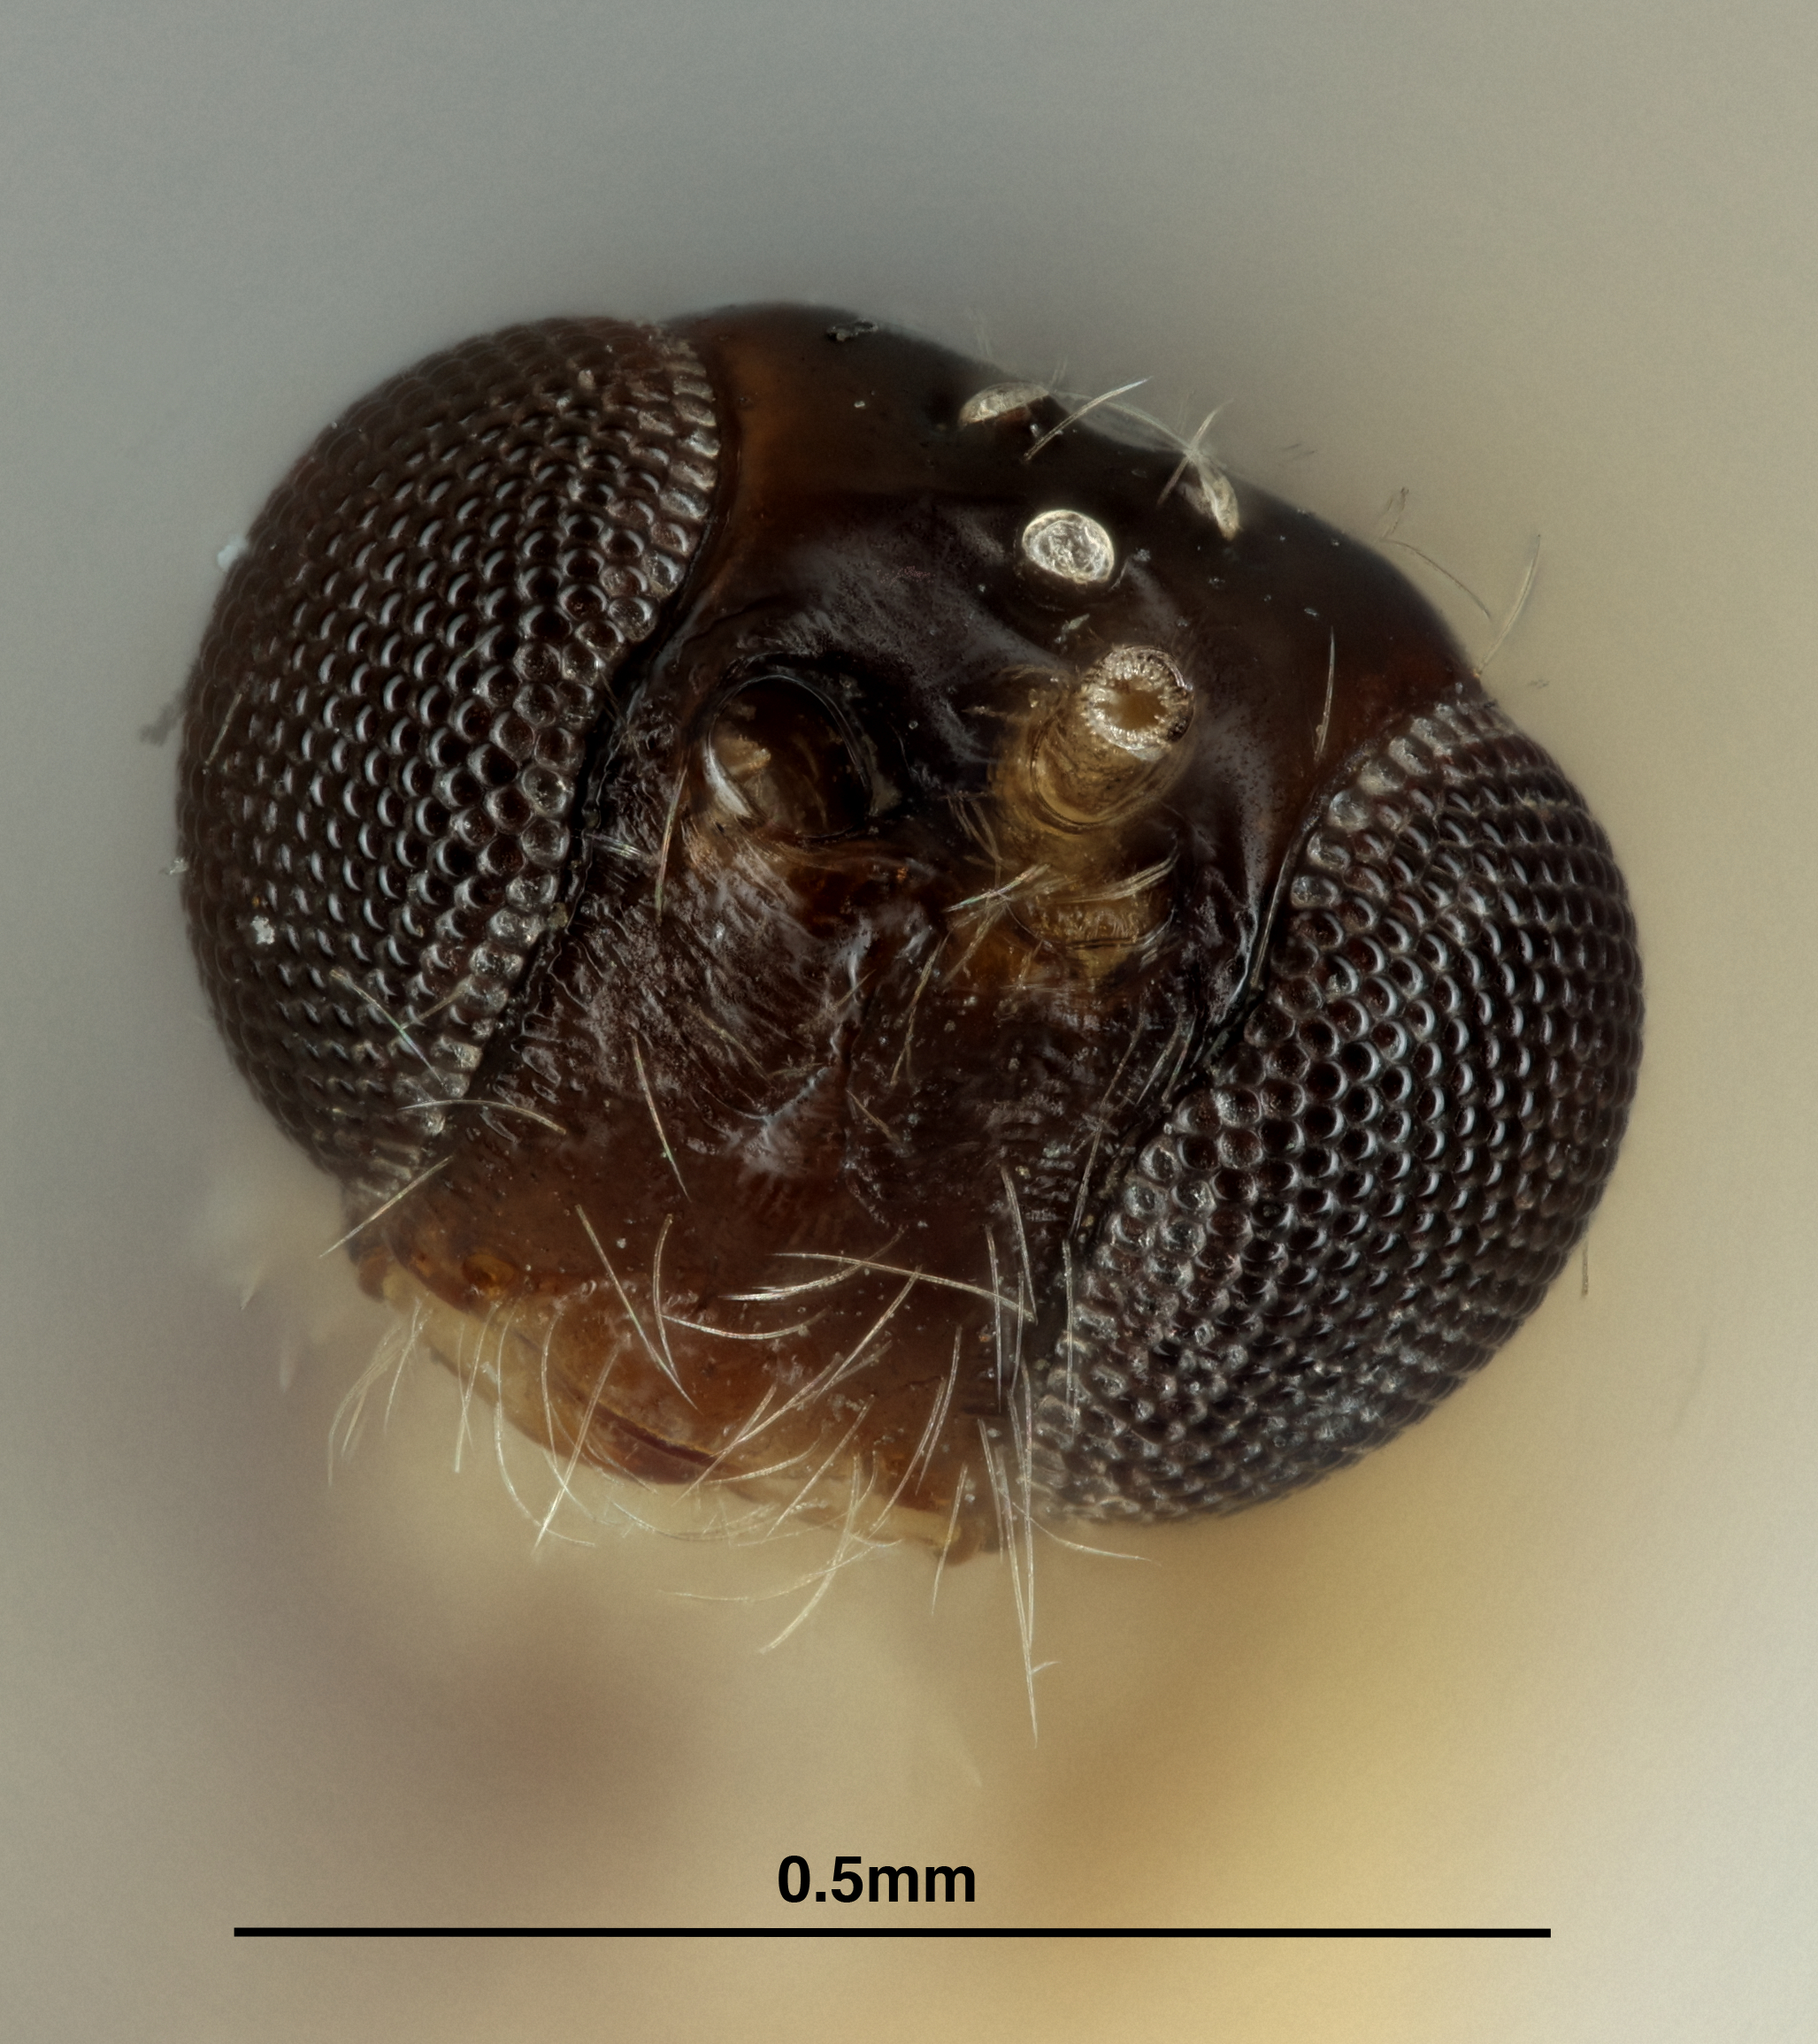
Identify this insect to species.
Neopius bennetti
